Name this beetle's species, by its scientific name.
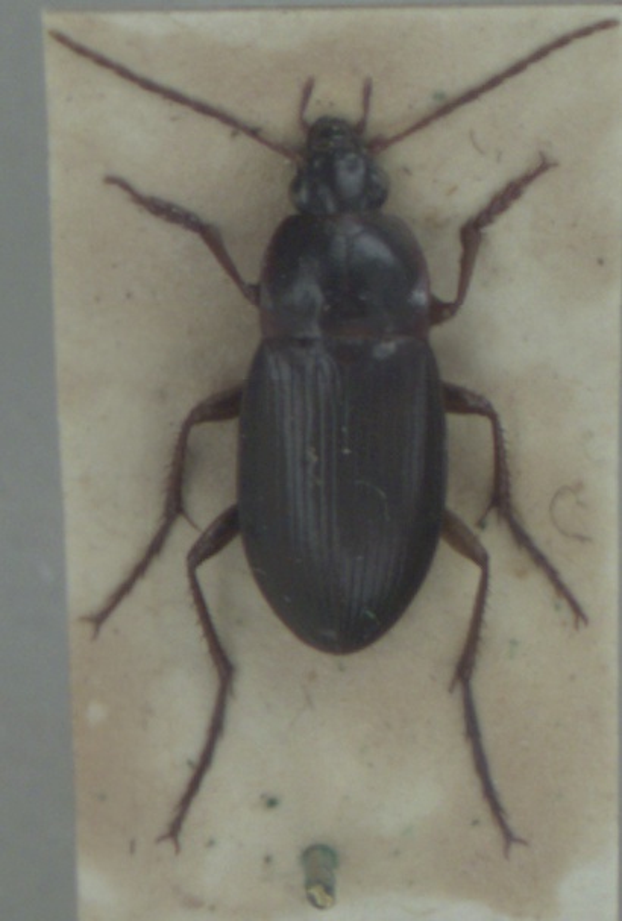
Calathus ambiguus
